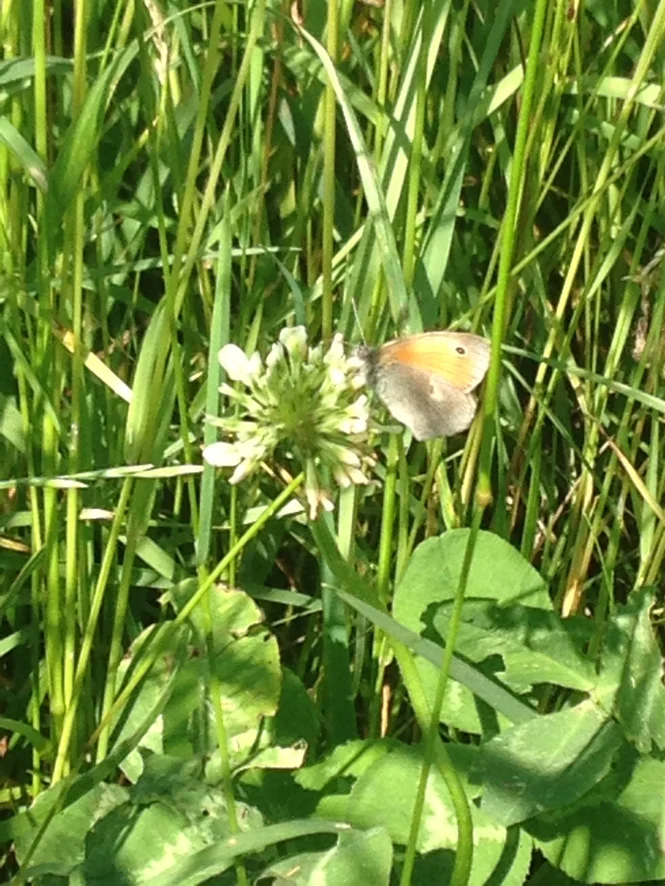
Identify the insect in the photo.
Coenonympha pamphilus
